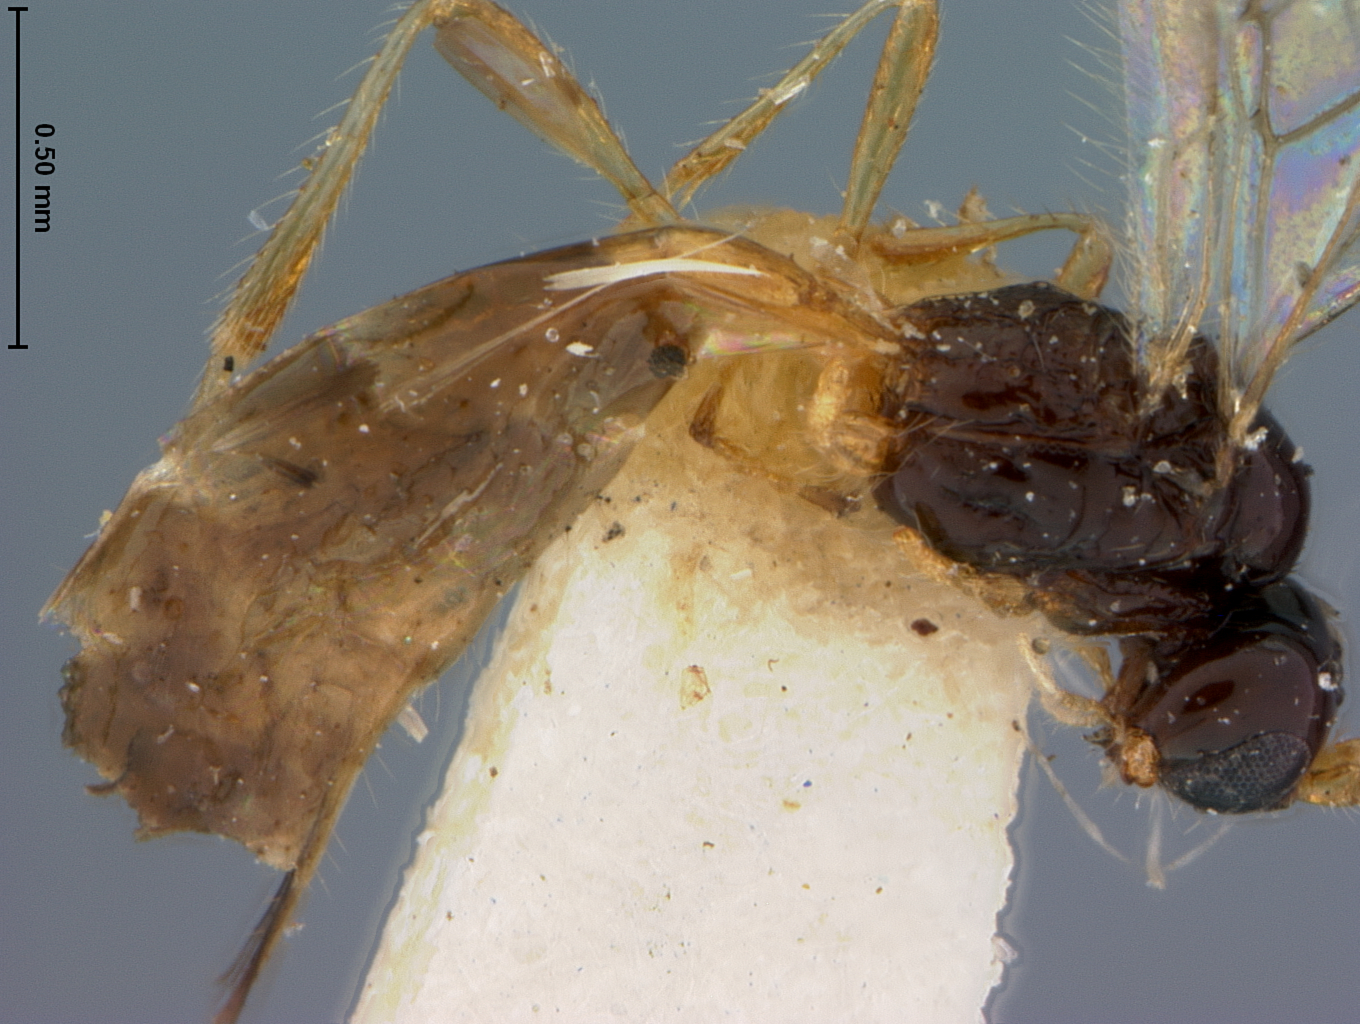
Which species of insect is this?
Aspilota compressigaster
